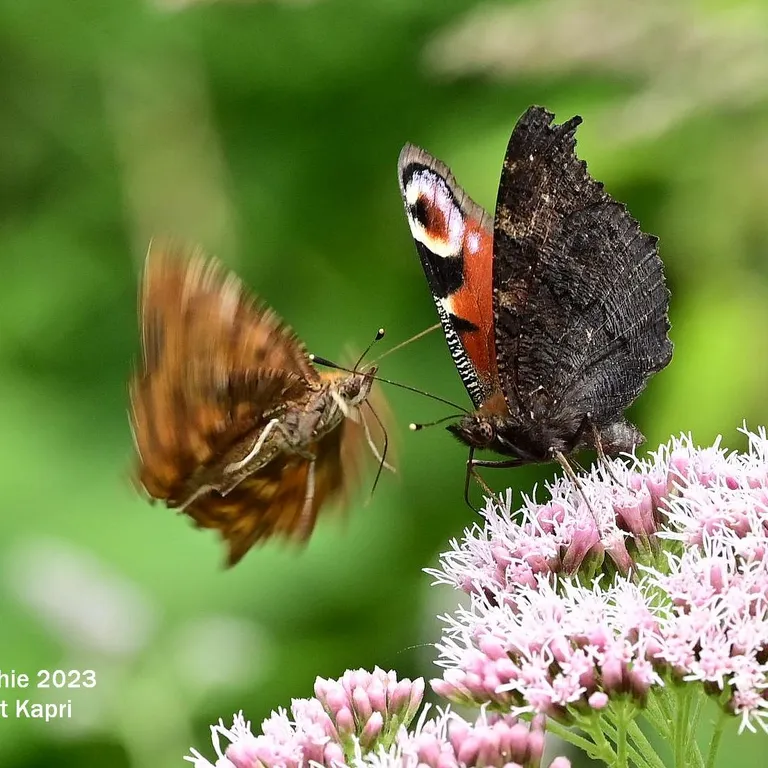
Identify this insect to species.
Polygonia c-album
